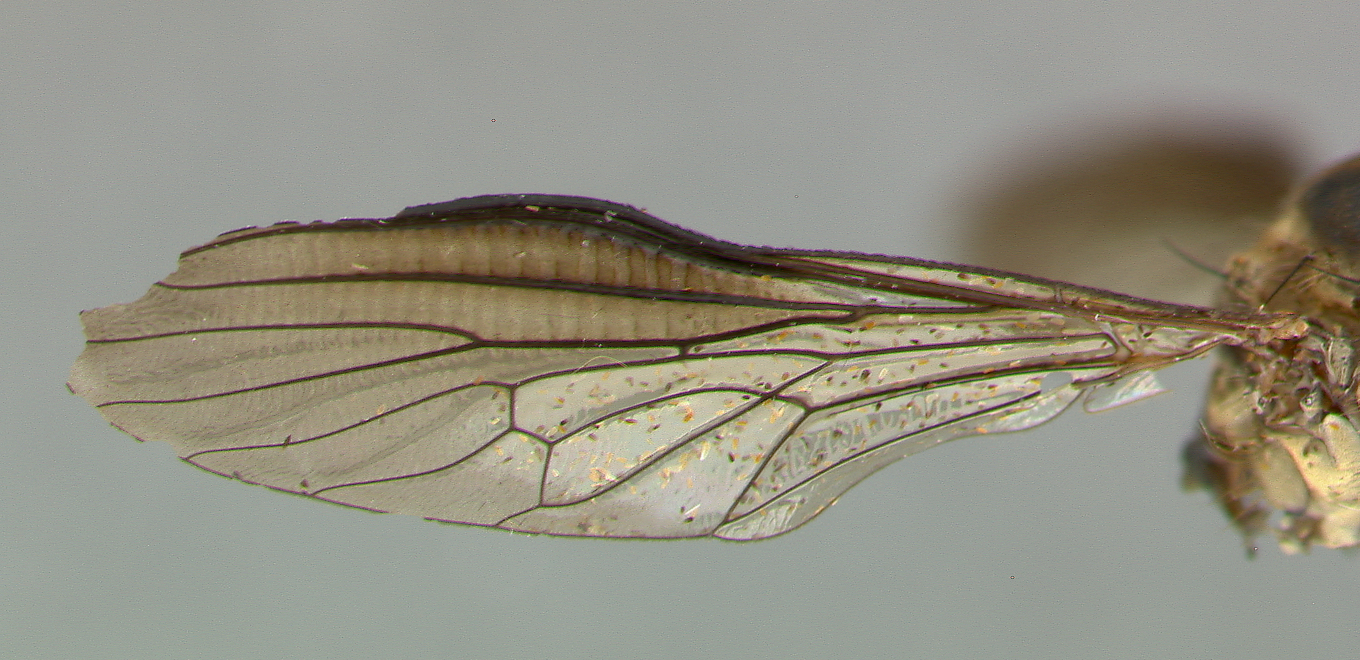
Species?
Ommatius falcatus
